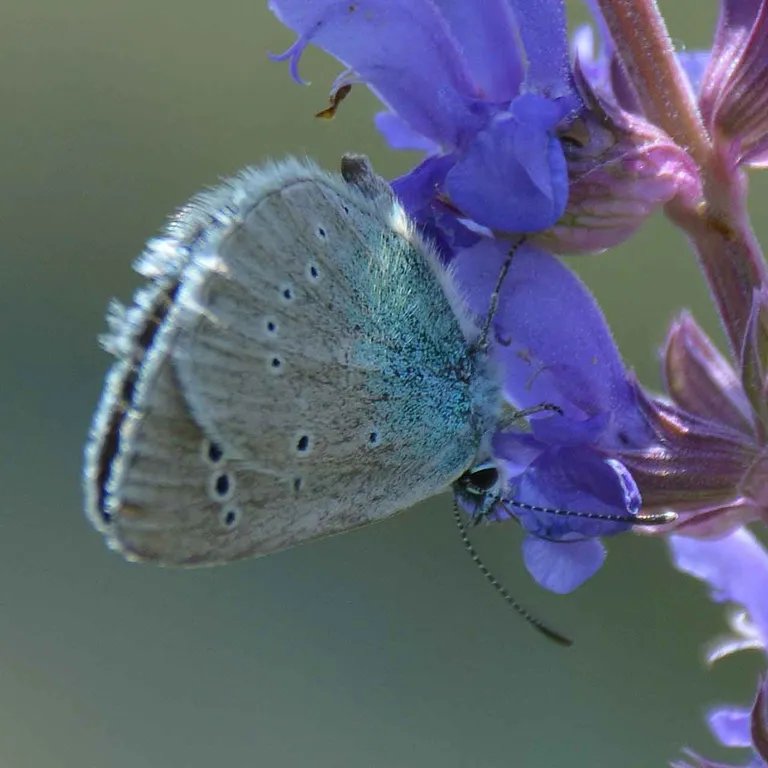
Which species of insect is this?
Glaucopsyche alexis
